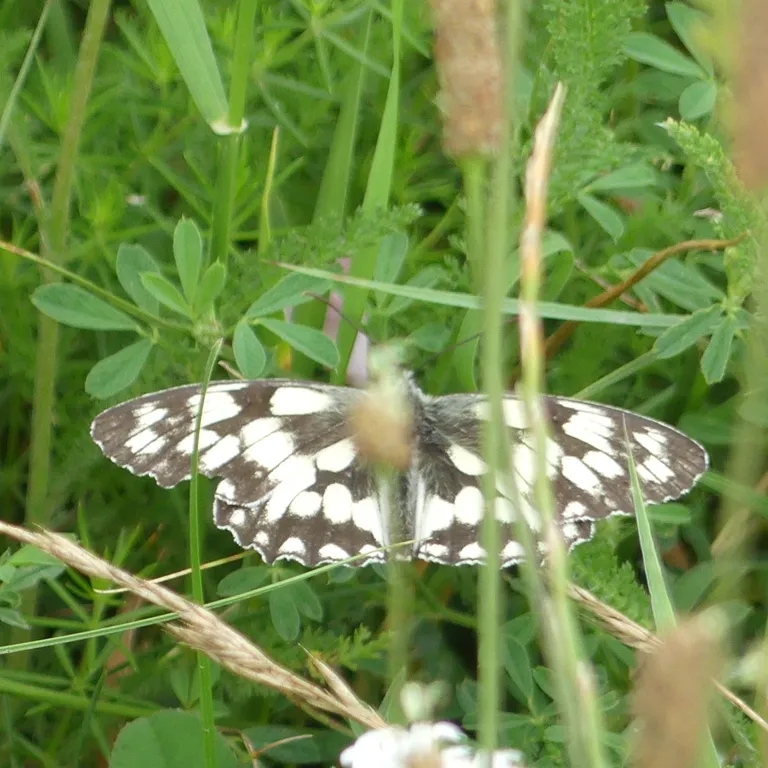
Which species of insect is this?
Melanargia galathea
